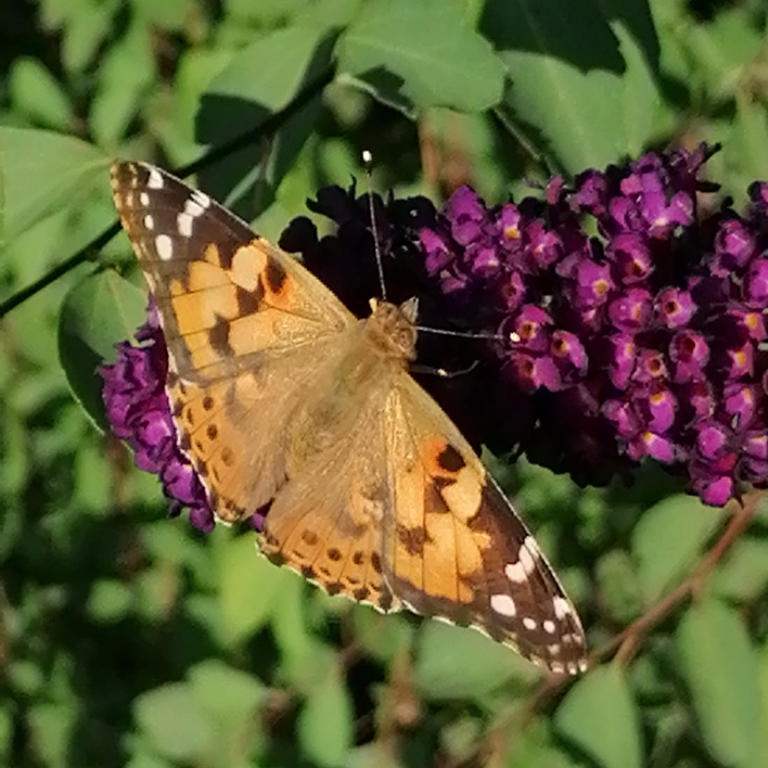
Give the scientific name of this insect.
Vanessa cardui
